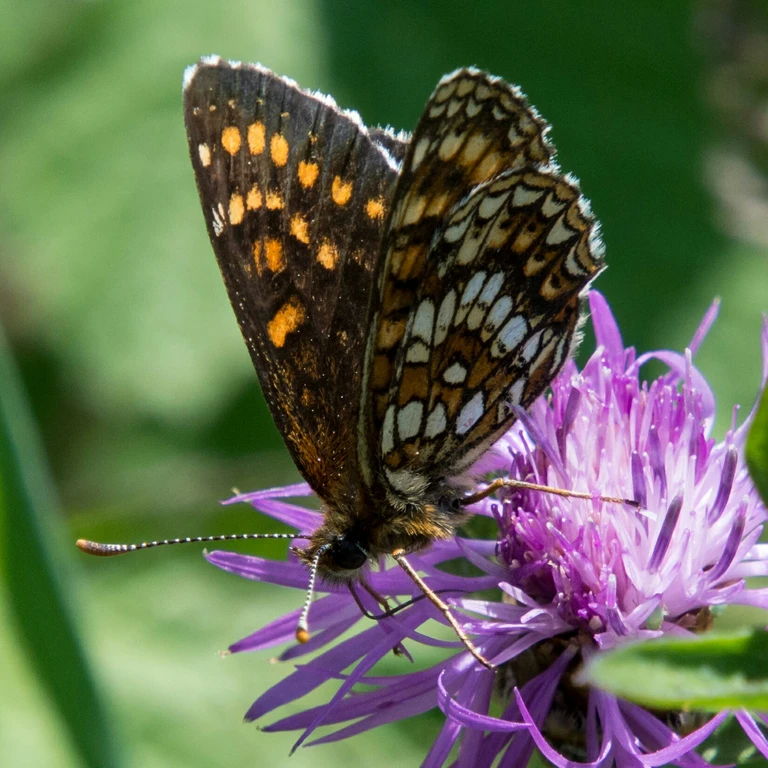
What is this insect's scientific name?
Melitaea diamina
